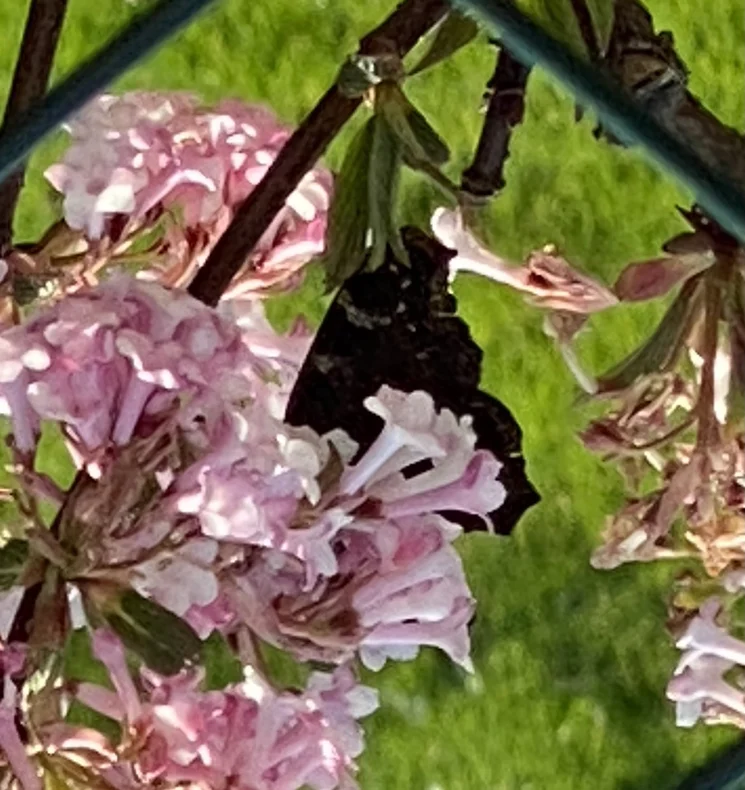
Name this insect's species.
Aglais io
